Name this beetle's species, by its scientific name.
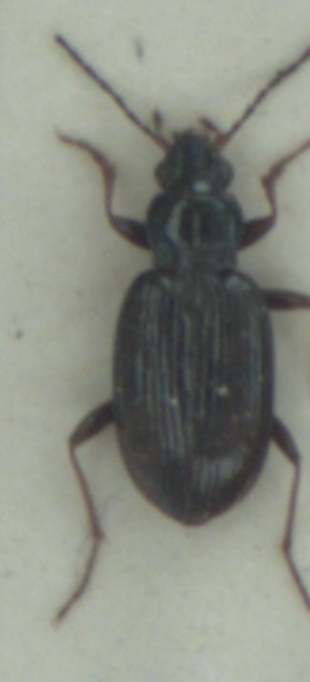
Bembidion tibiale
